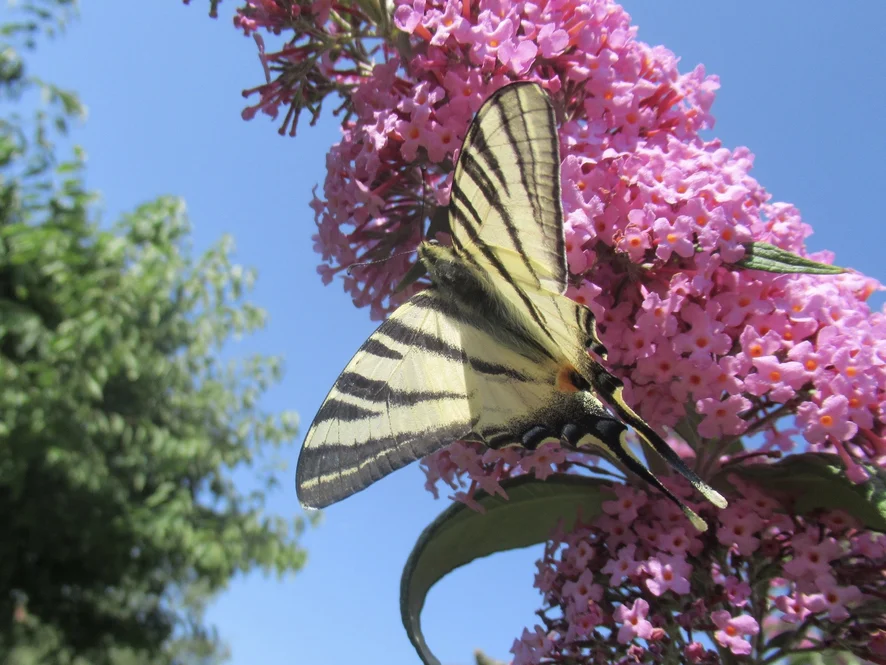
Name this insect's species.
Iphiclides podalirius
